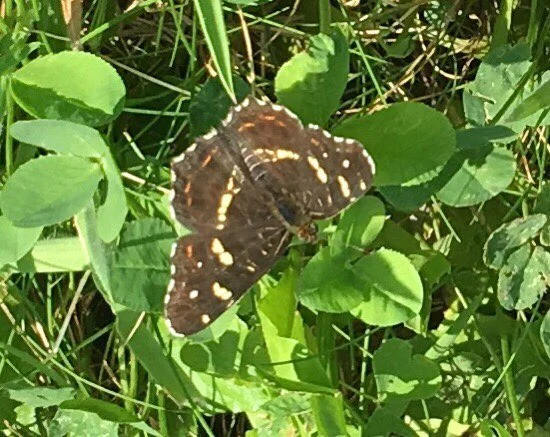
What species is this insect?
Araschnia levana
